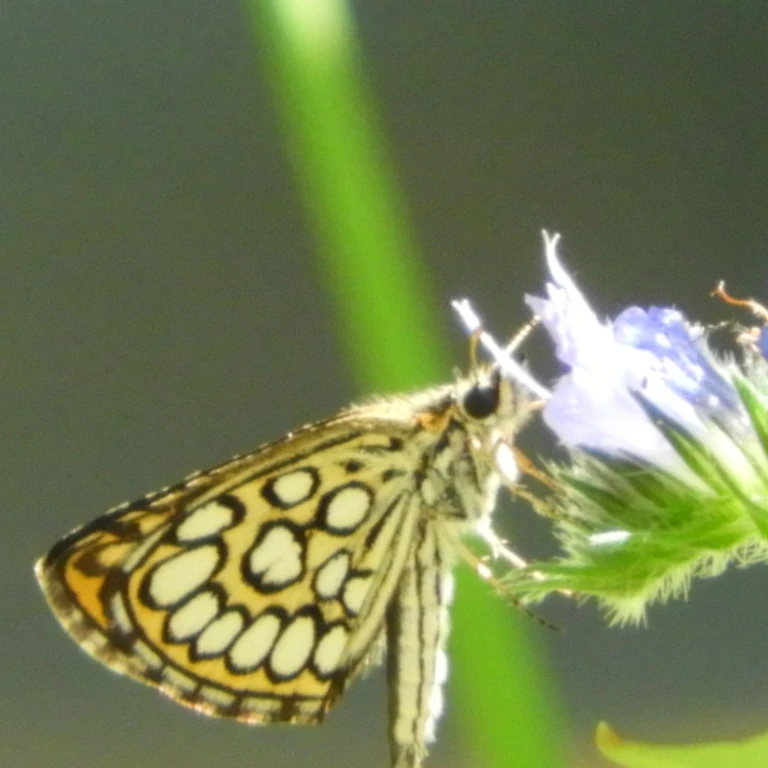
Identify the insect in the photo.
Heteropterus morpheus
